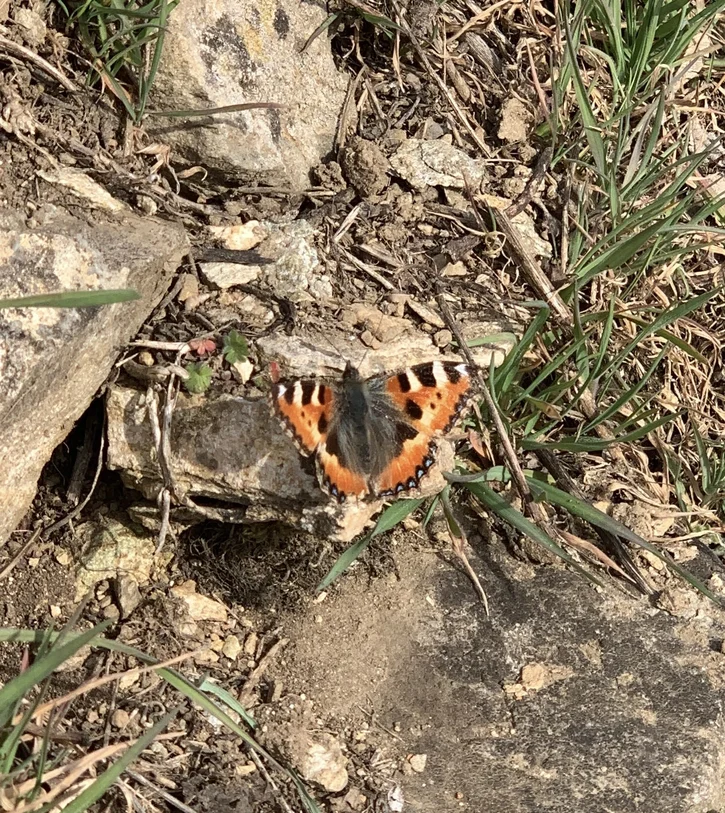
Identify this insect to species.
Aglais urticae
